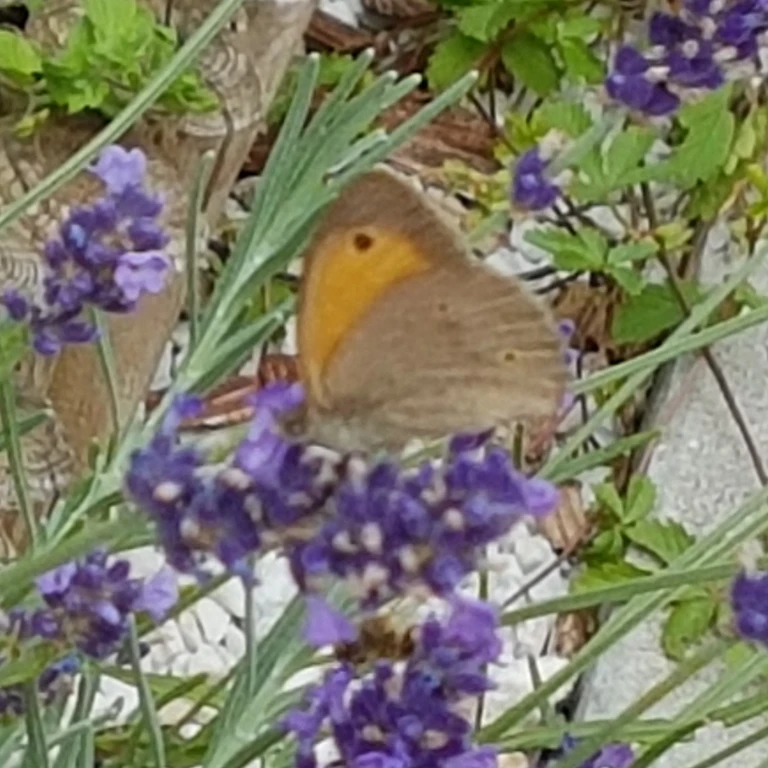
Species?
Maniola jurtina
